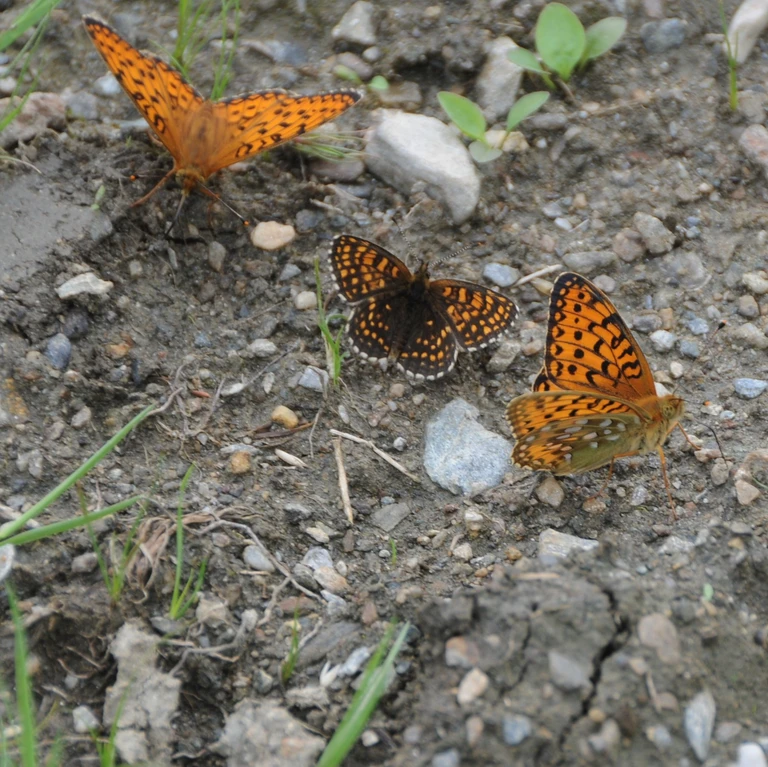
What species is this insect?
Speyeria aglaja
